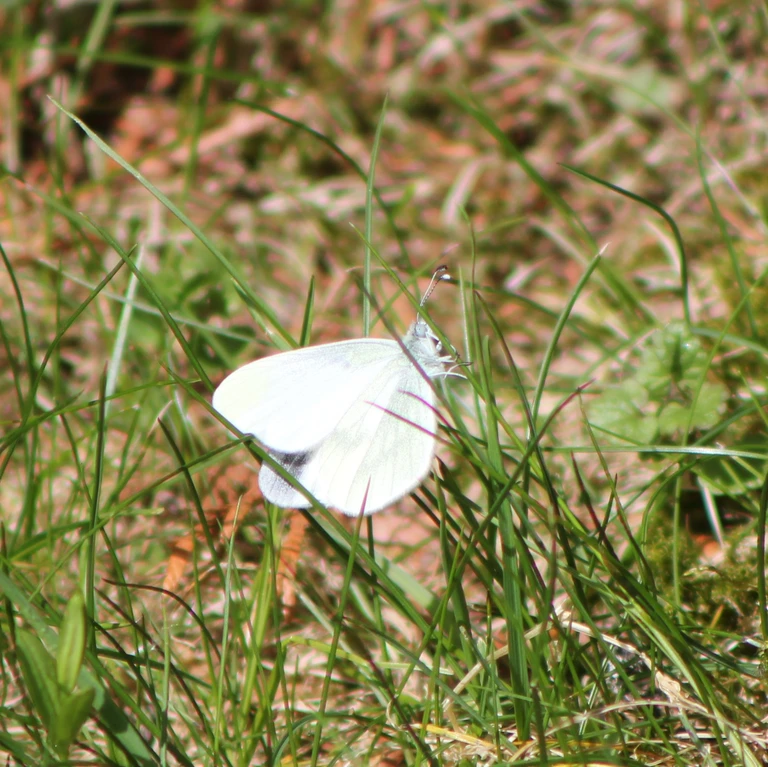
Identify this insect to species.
Leptidea sinapis/juvernica
